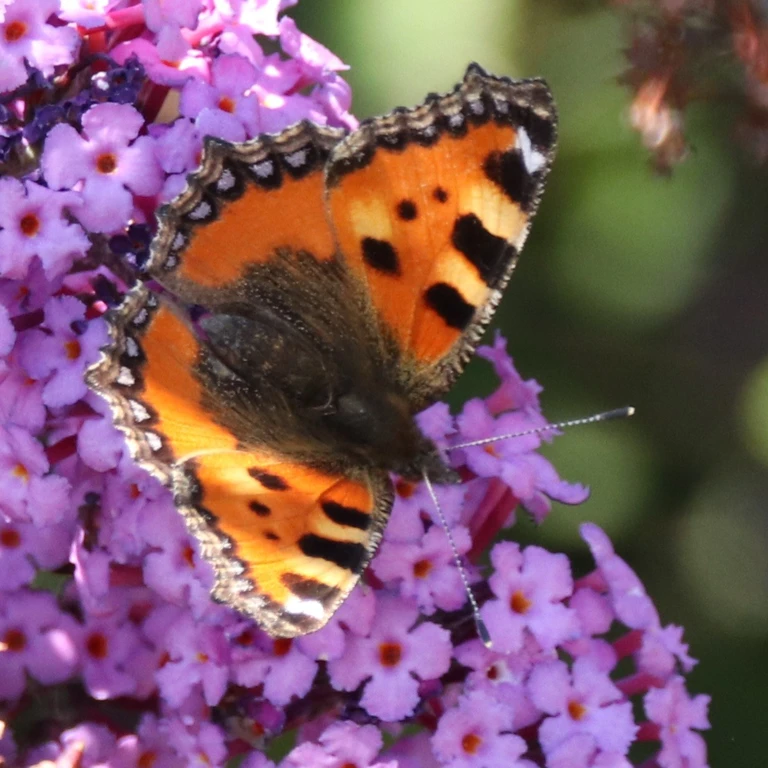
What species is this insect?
Aglais urticae
